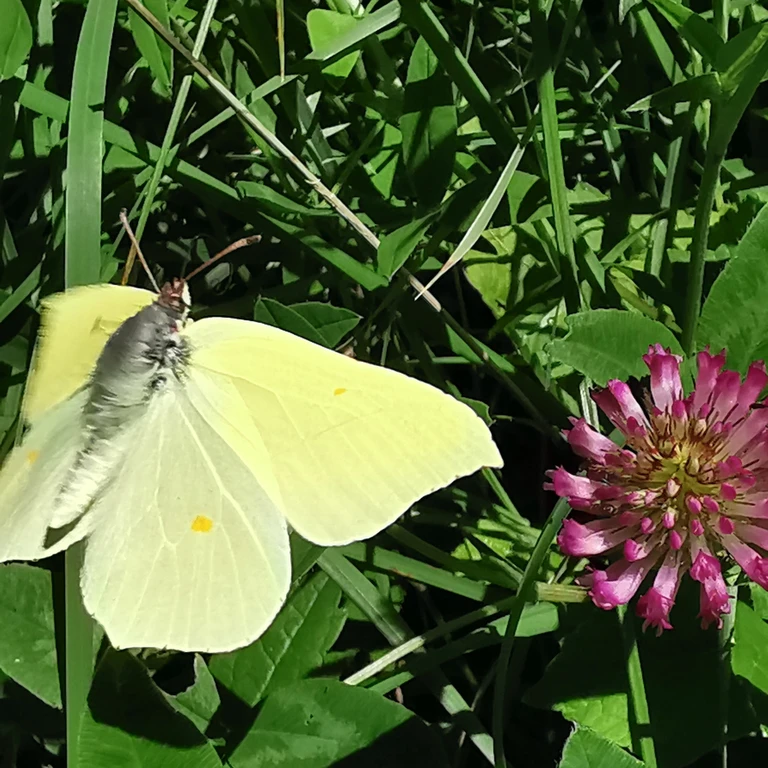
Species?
Gonepteryx rhamni
